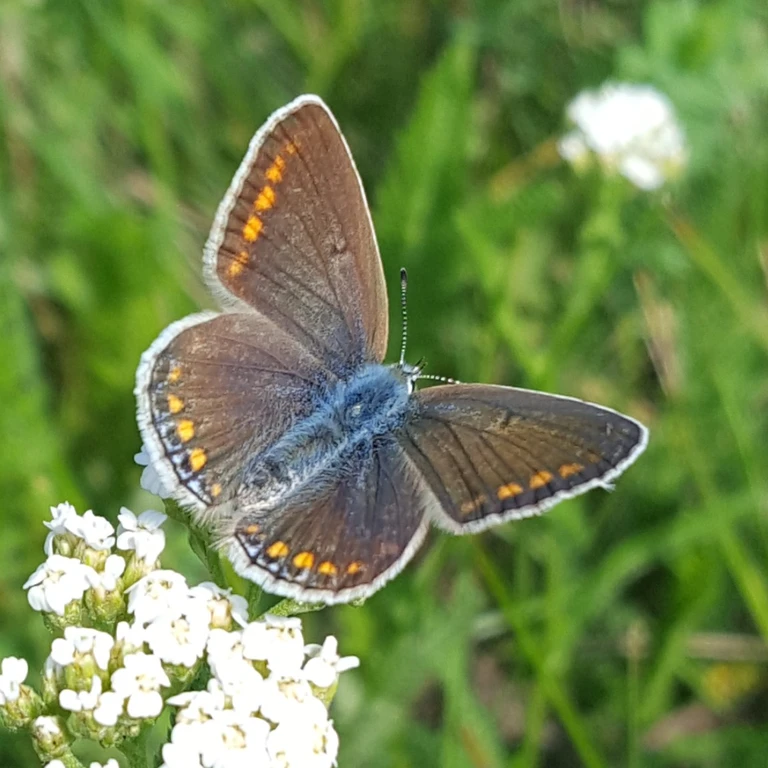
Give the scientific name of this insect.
Polyommatus icarus
